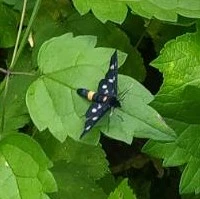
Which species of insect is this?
Amata phegea
